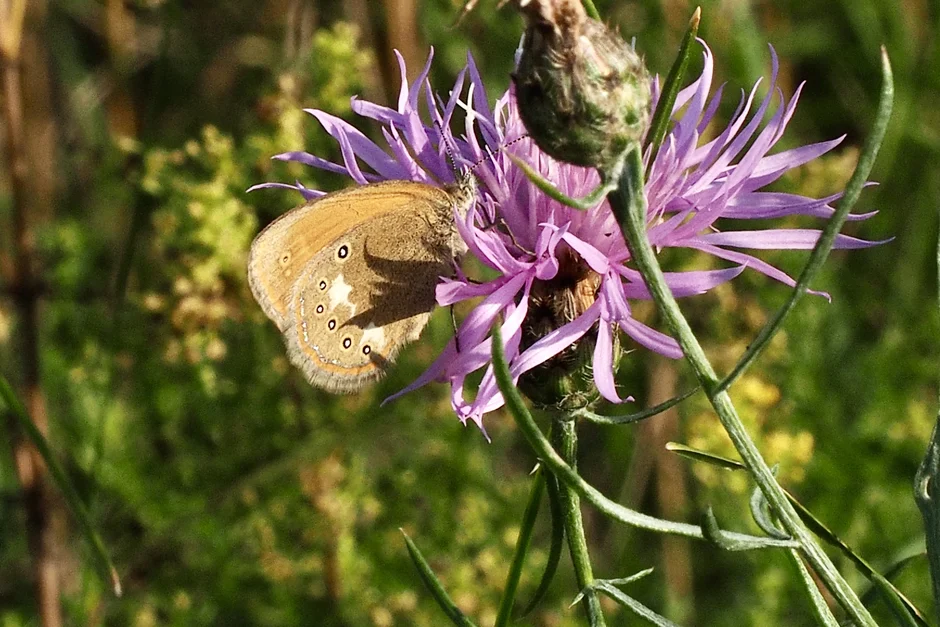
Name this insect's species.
Coenonympha glycerion (also Coenonympha iphis)
